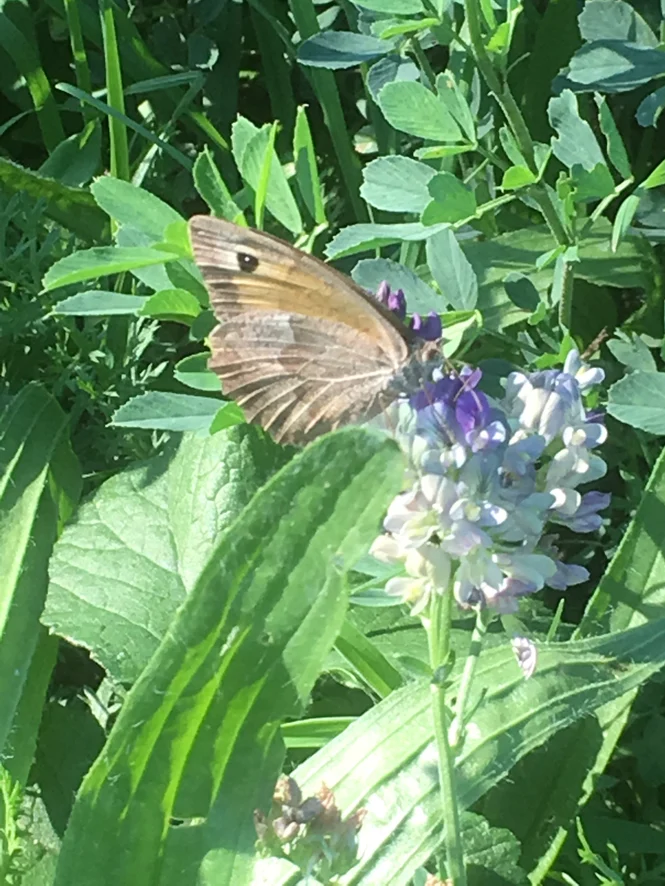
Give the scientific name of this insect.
Maniola jurtina
